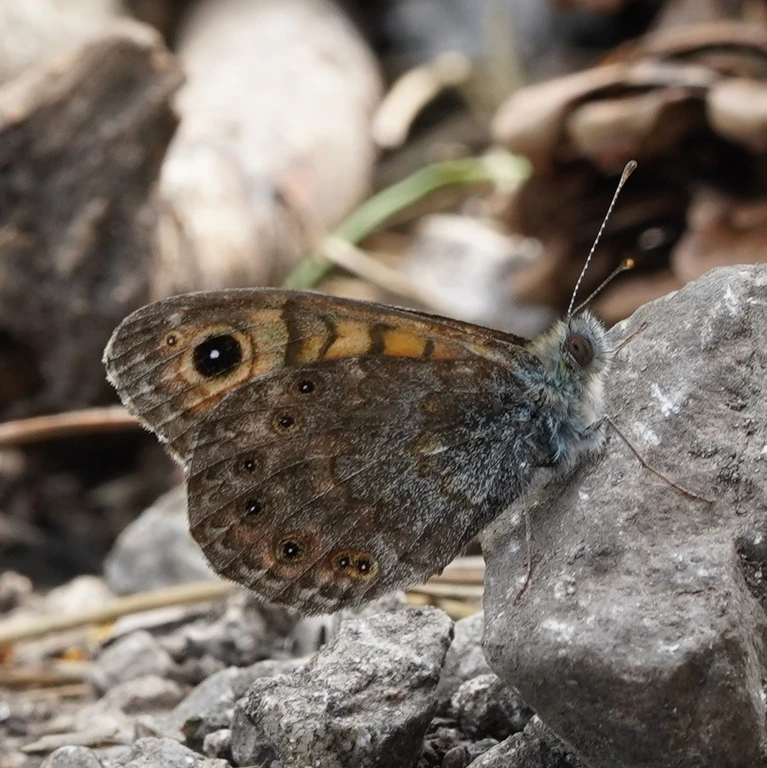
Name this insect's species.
Lasiommata megera (also Pararge megera)
